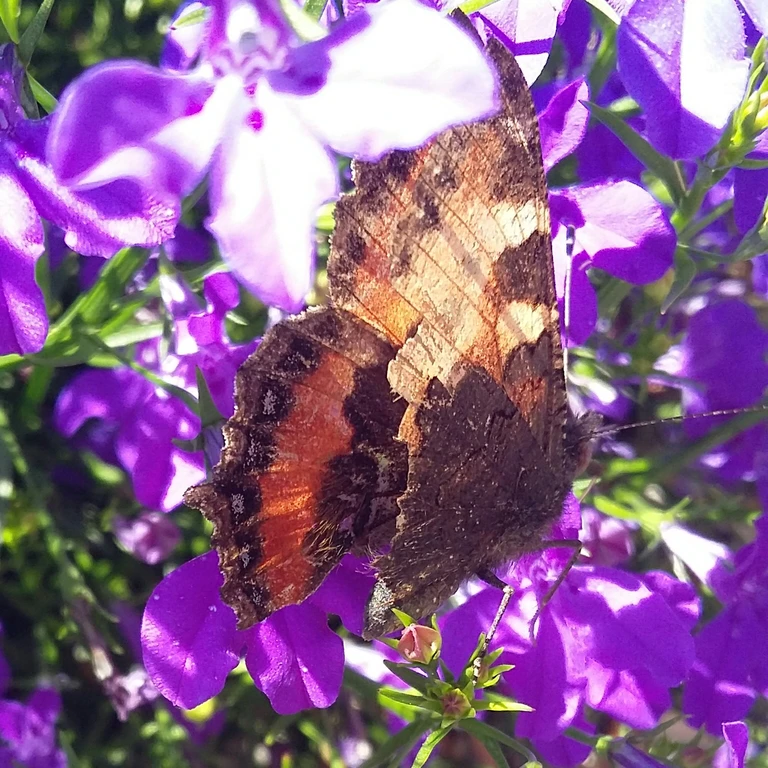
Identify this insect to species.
Aglais urticae
